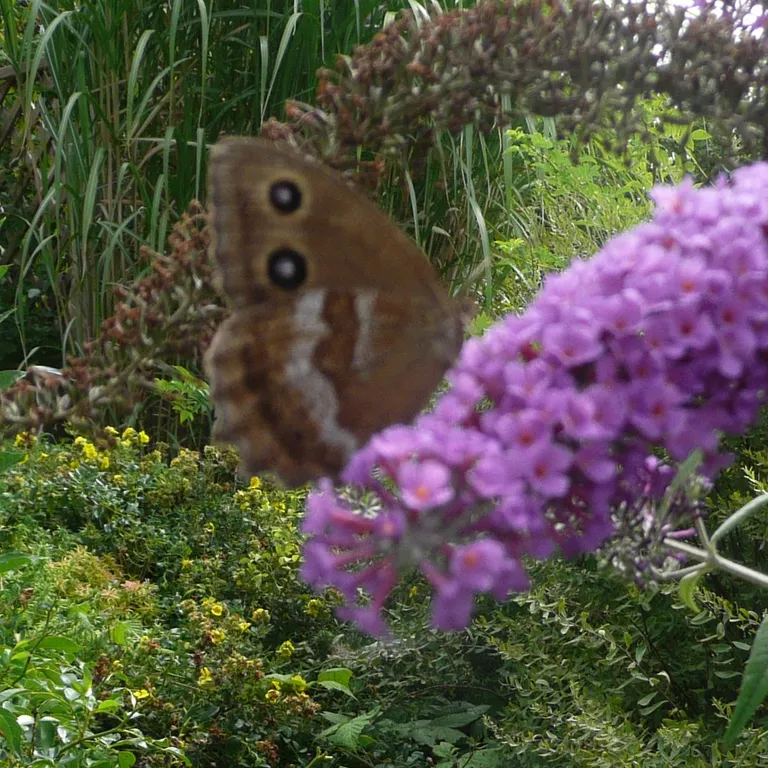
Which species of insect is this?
Minois dryas
